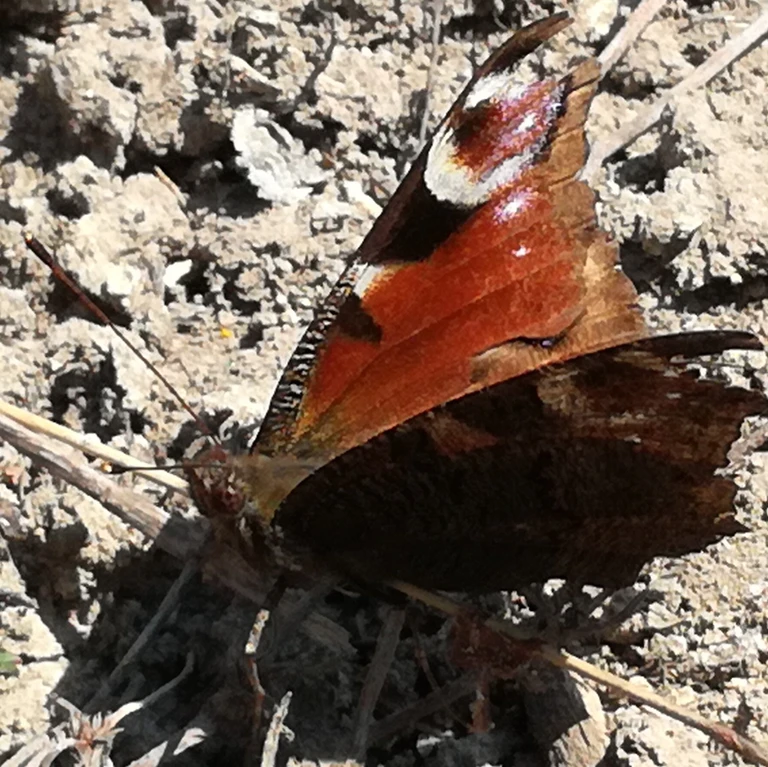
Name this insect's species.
Aglais io
